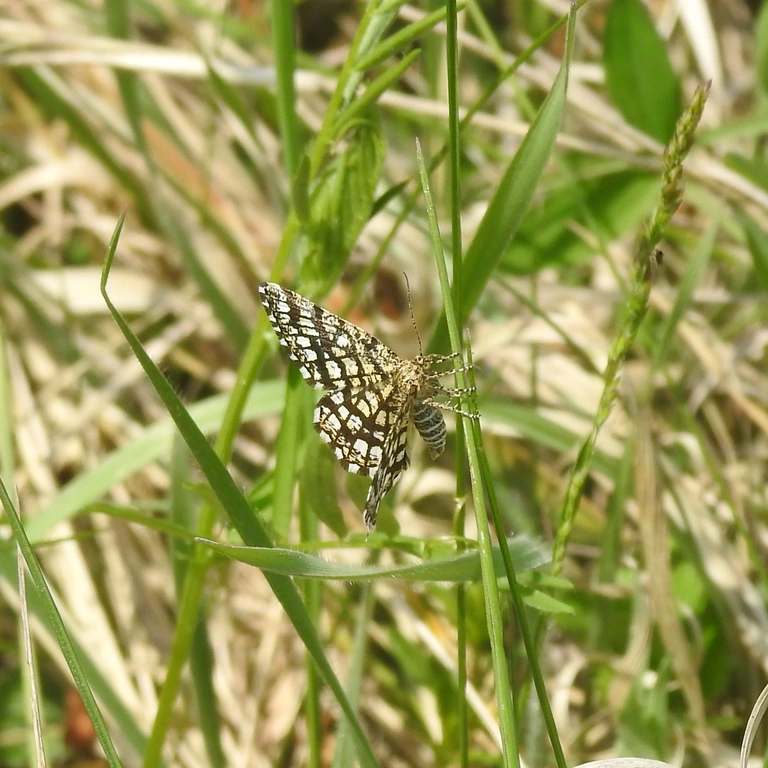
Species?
Chiasmia clathrata
